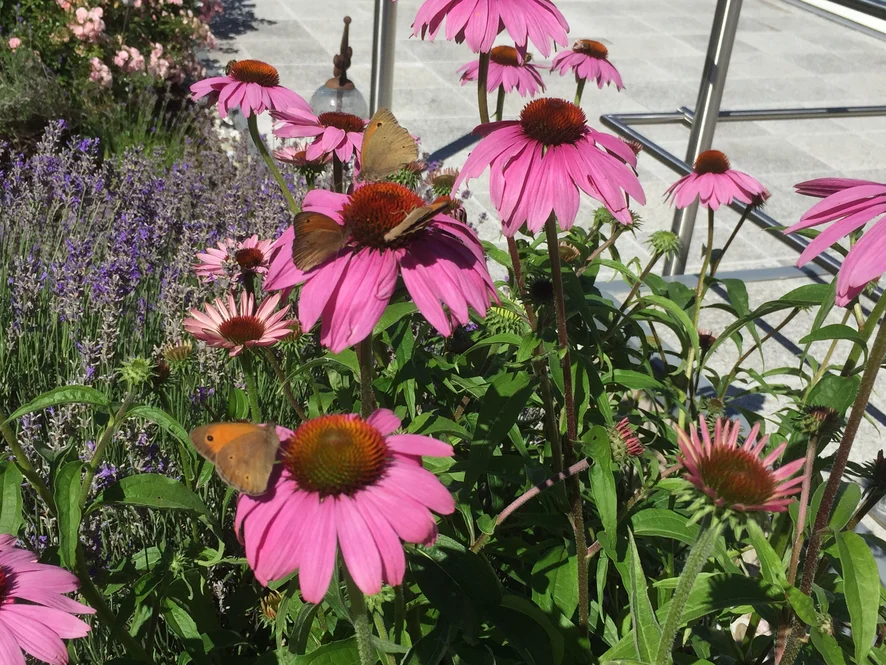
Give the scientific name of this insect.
Maniola jurtina
